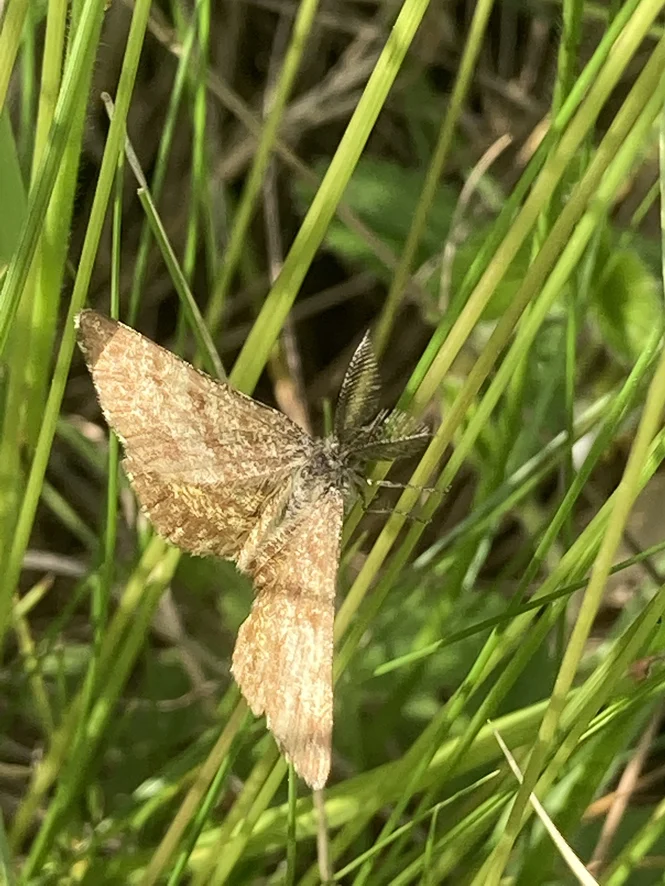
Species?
Ematurga atomaria
